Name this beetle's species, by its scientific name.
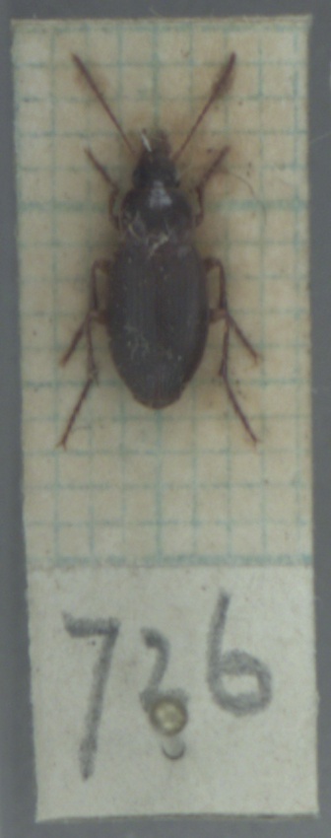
Calathus mollis
